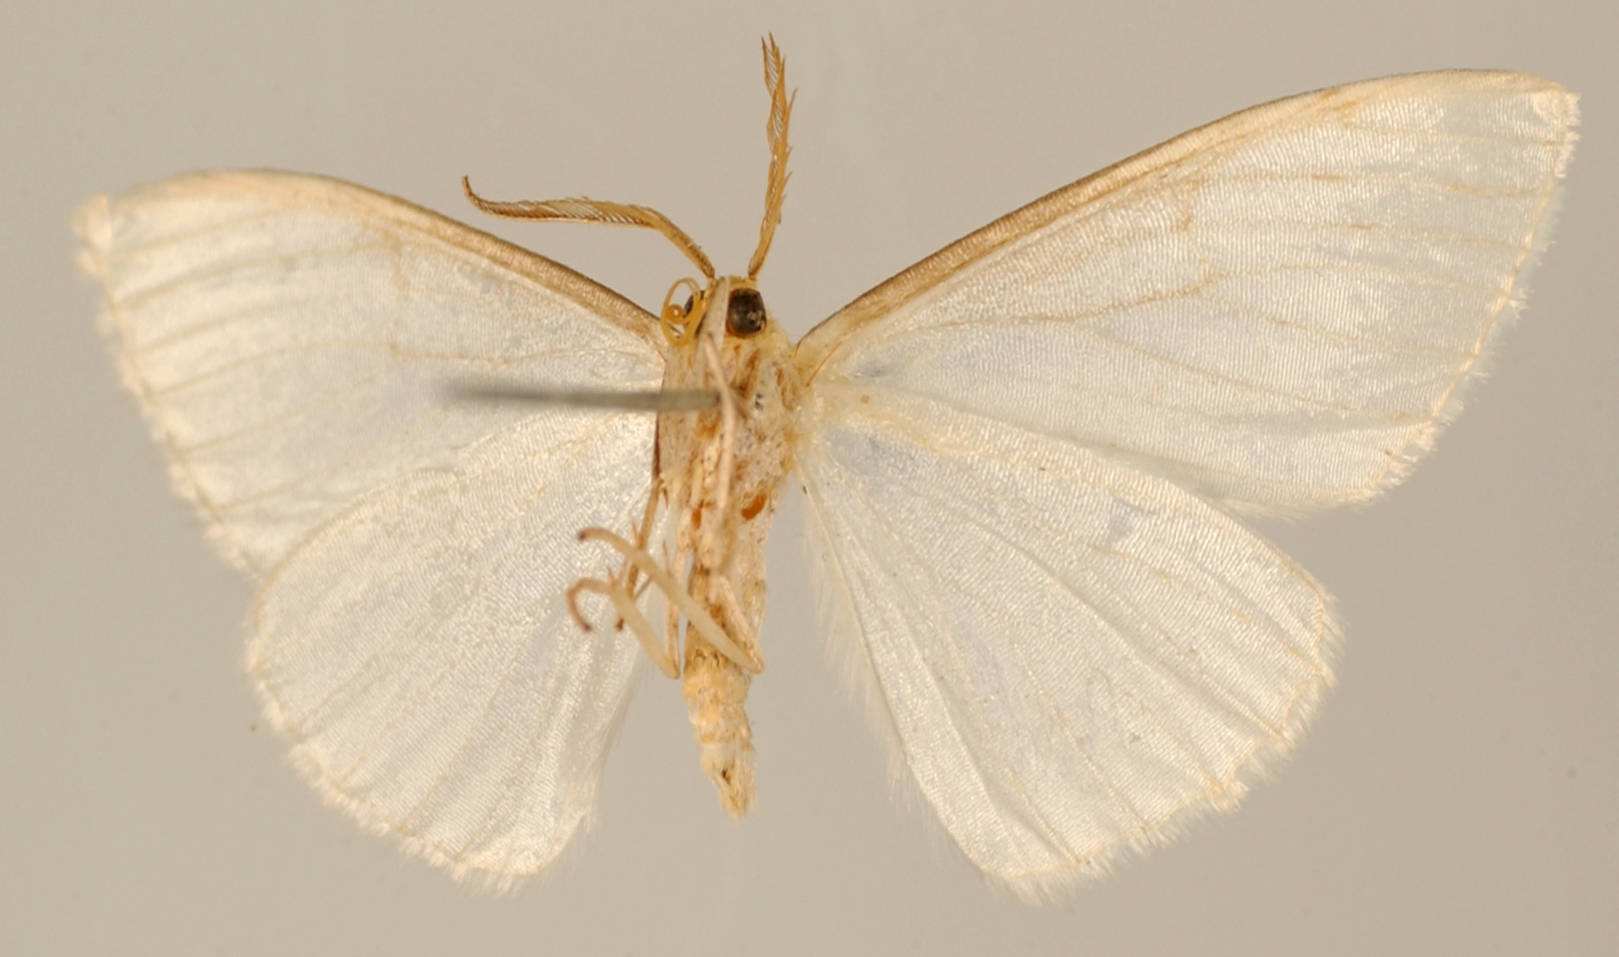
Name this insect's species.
Leuculopsis vagula
